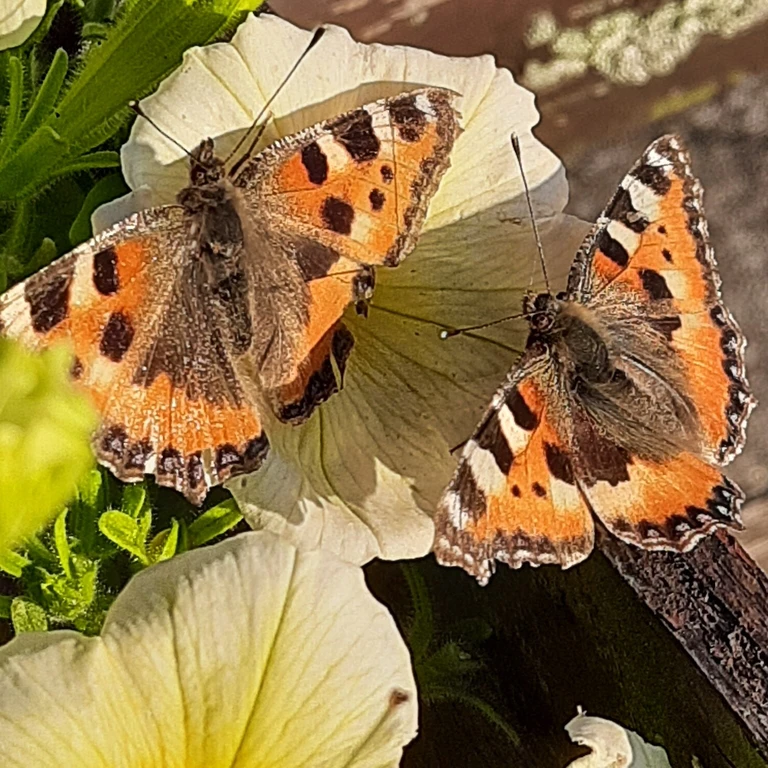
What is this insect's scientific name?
Aglais urticae
